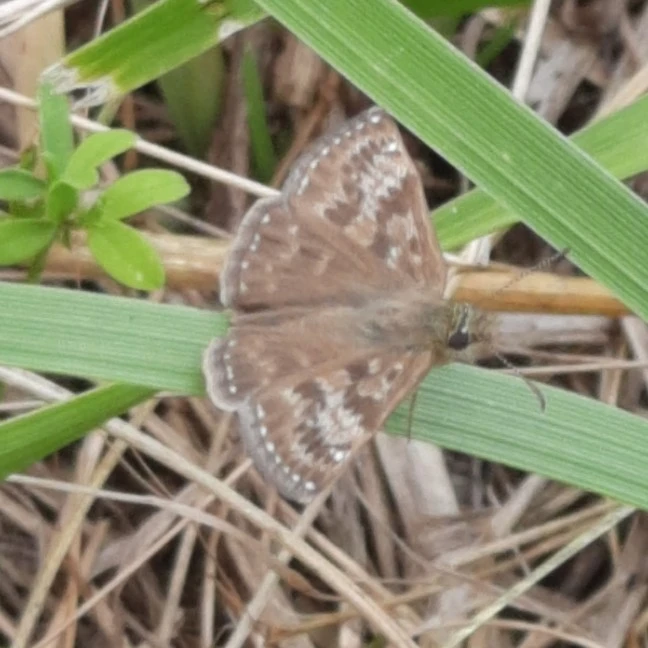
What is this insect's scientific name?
Erynnis tages
